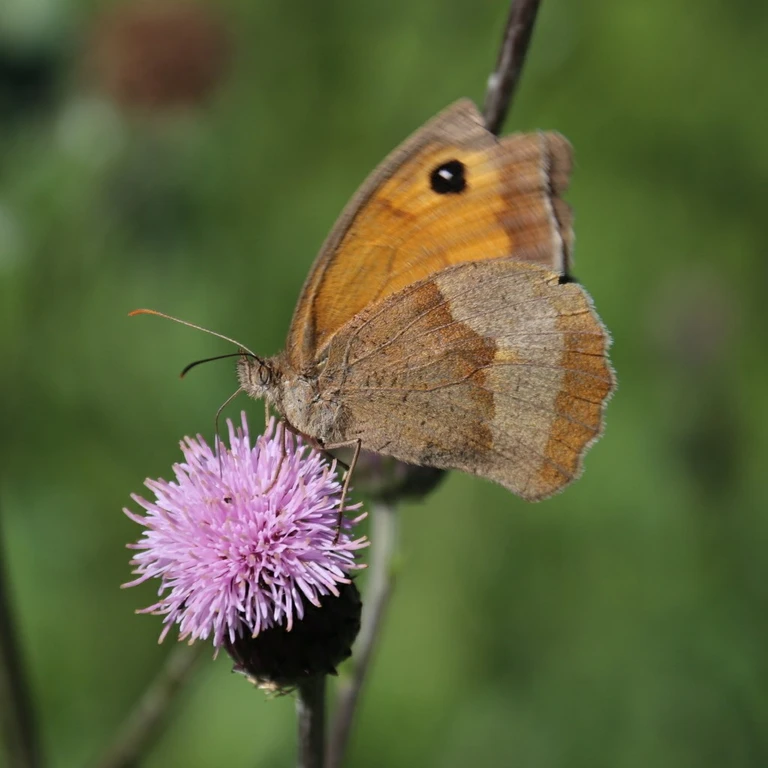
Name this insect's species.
Maniola jurtina
